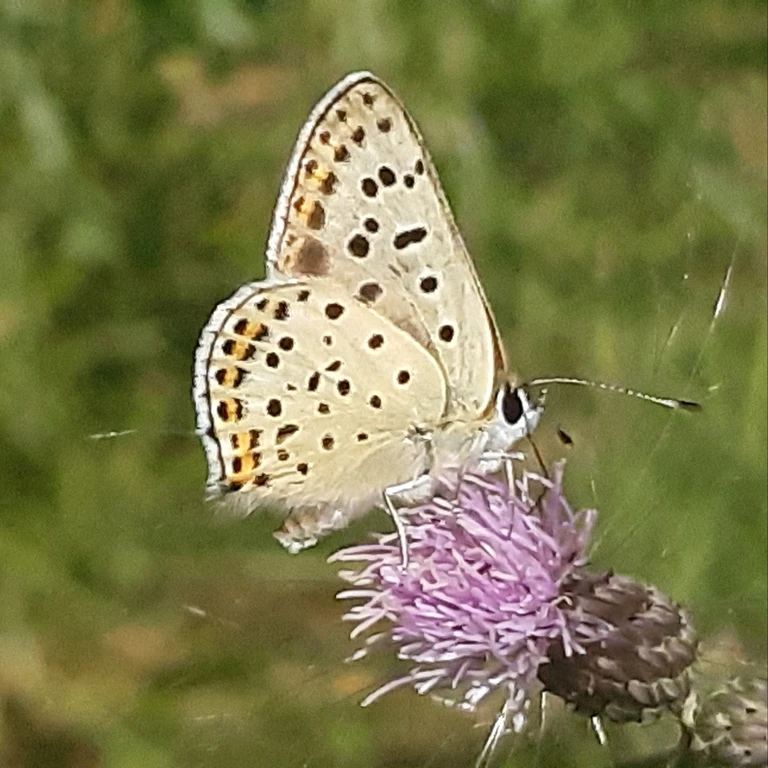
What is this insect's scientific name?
Lycaena tityrus (also Loweia tityrus)
